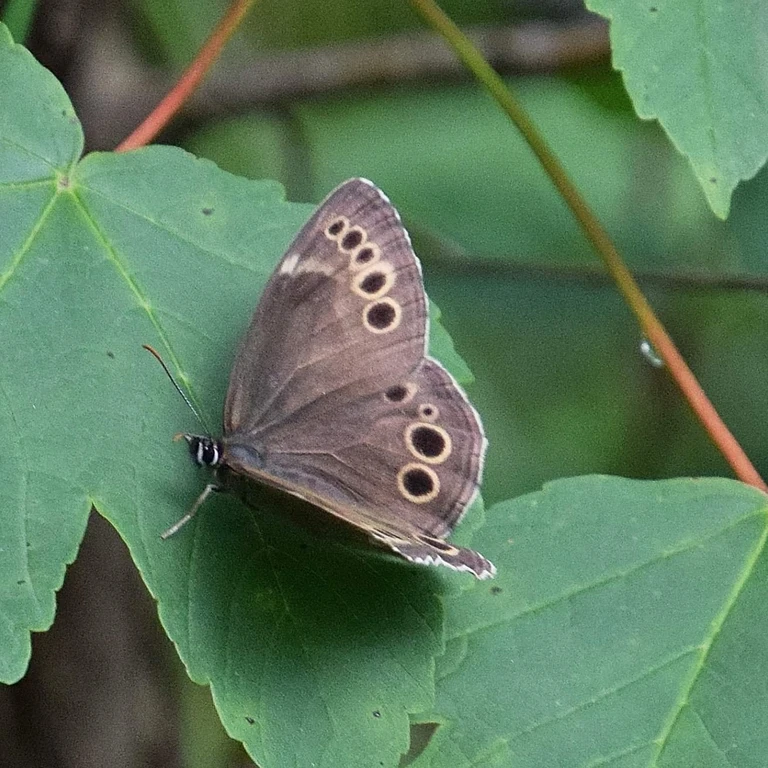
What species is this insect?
Lopinga achine (also Pararge achine)
